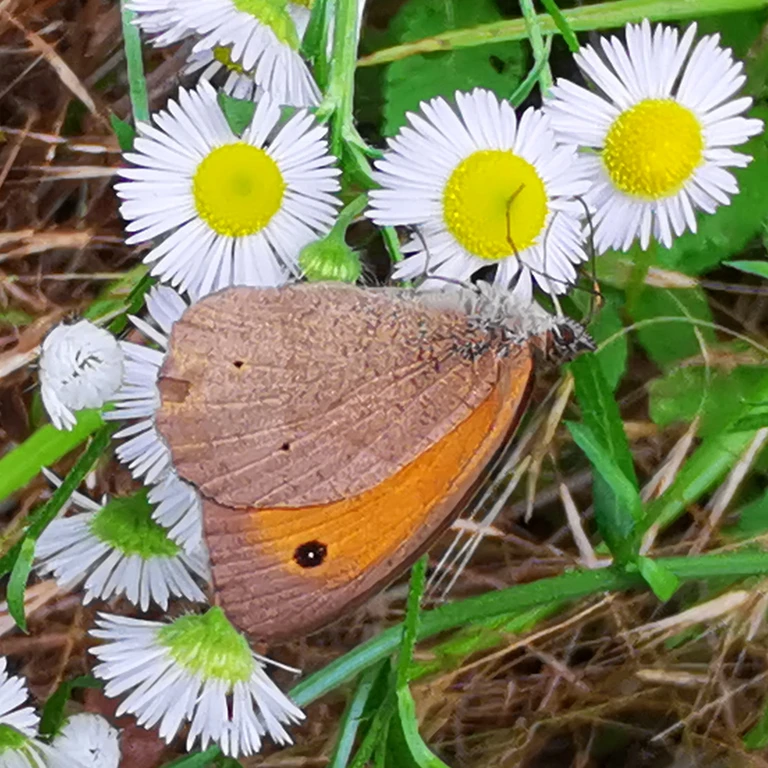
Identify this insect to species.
Maniola jurtina
